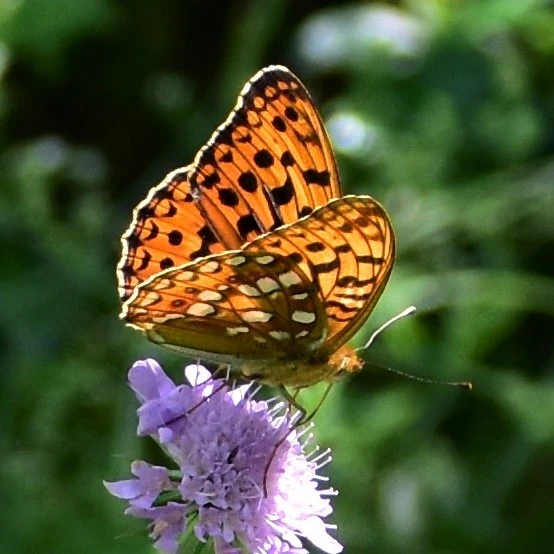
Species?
Fabriciana adippe
